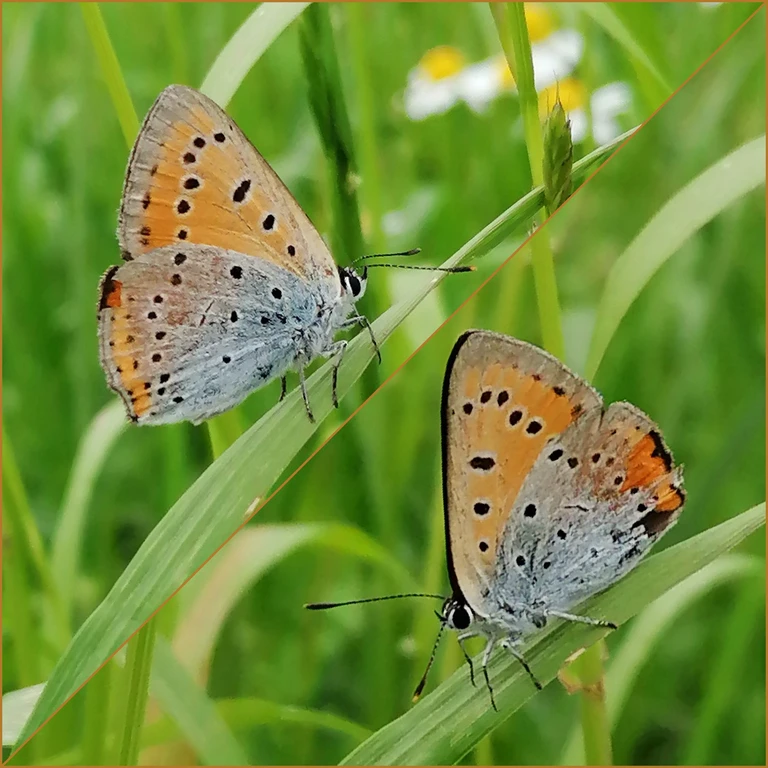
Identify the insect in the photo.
Lycaena dispar
